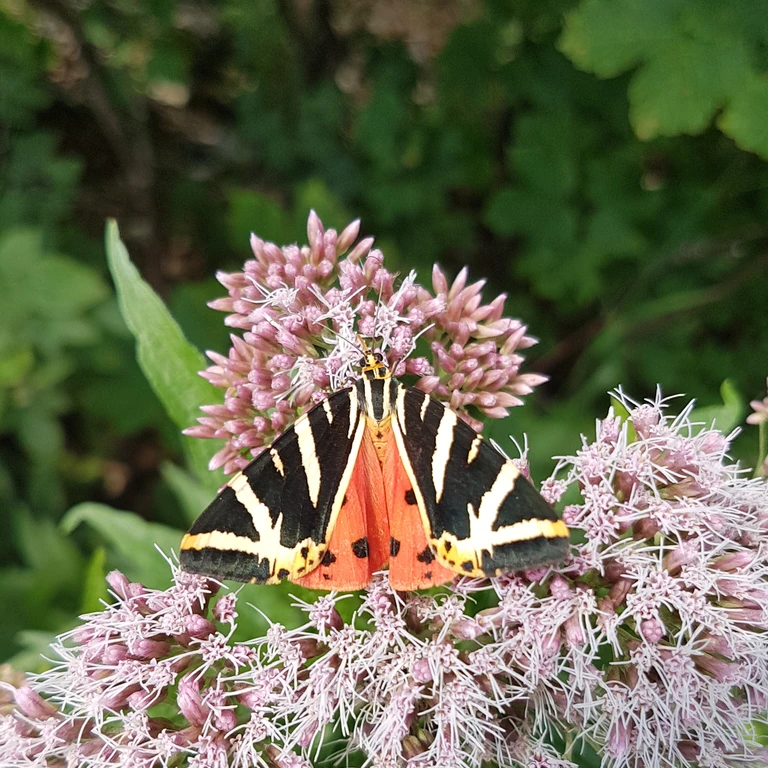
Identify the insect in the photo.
Euplagia quadripunctaria
